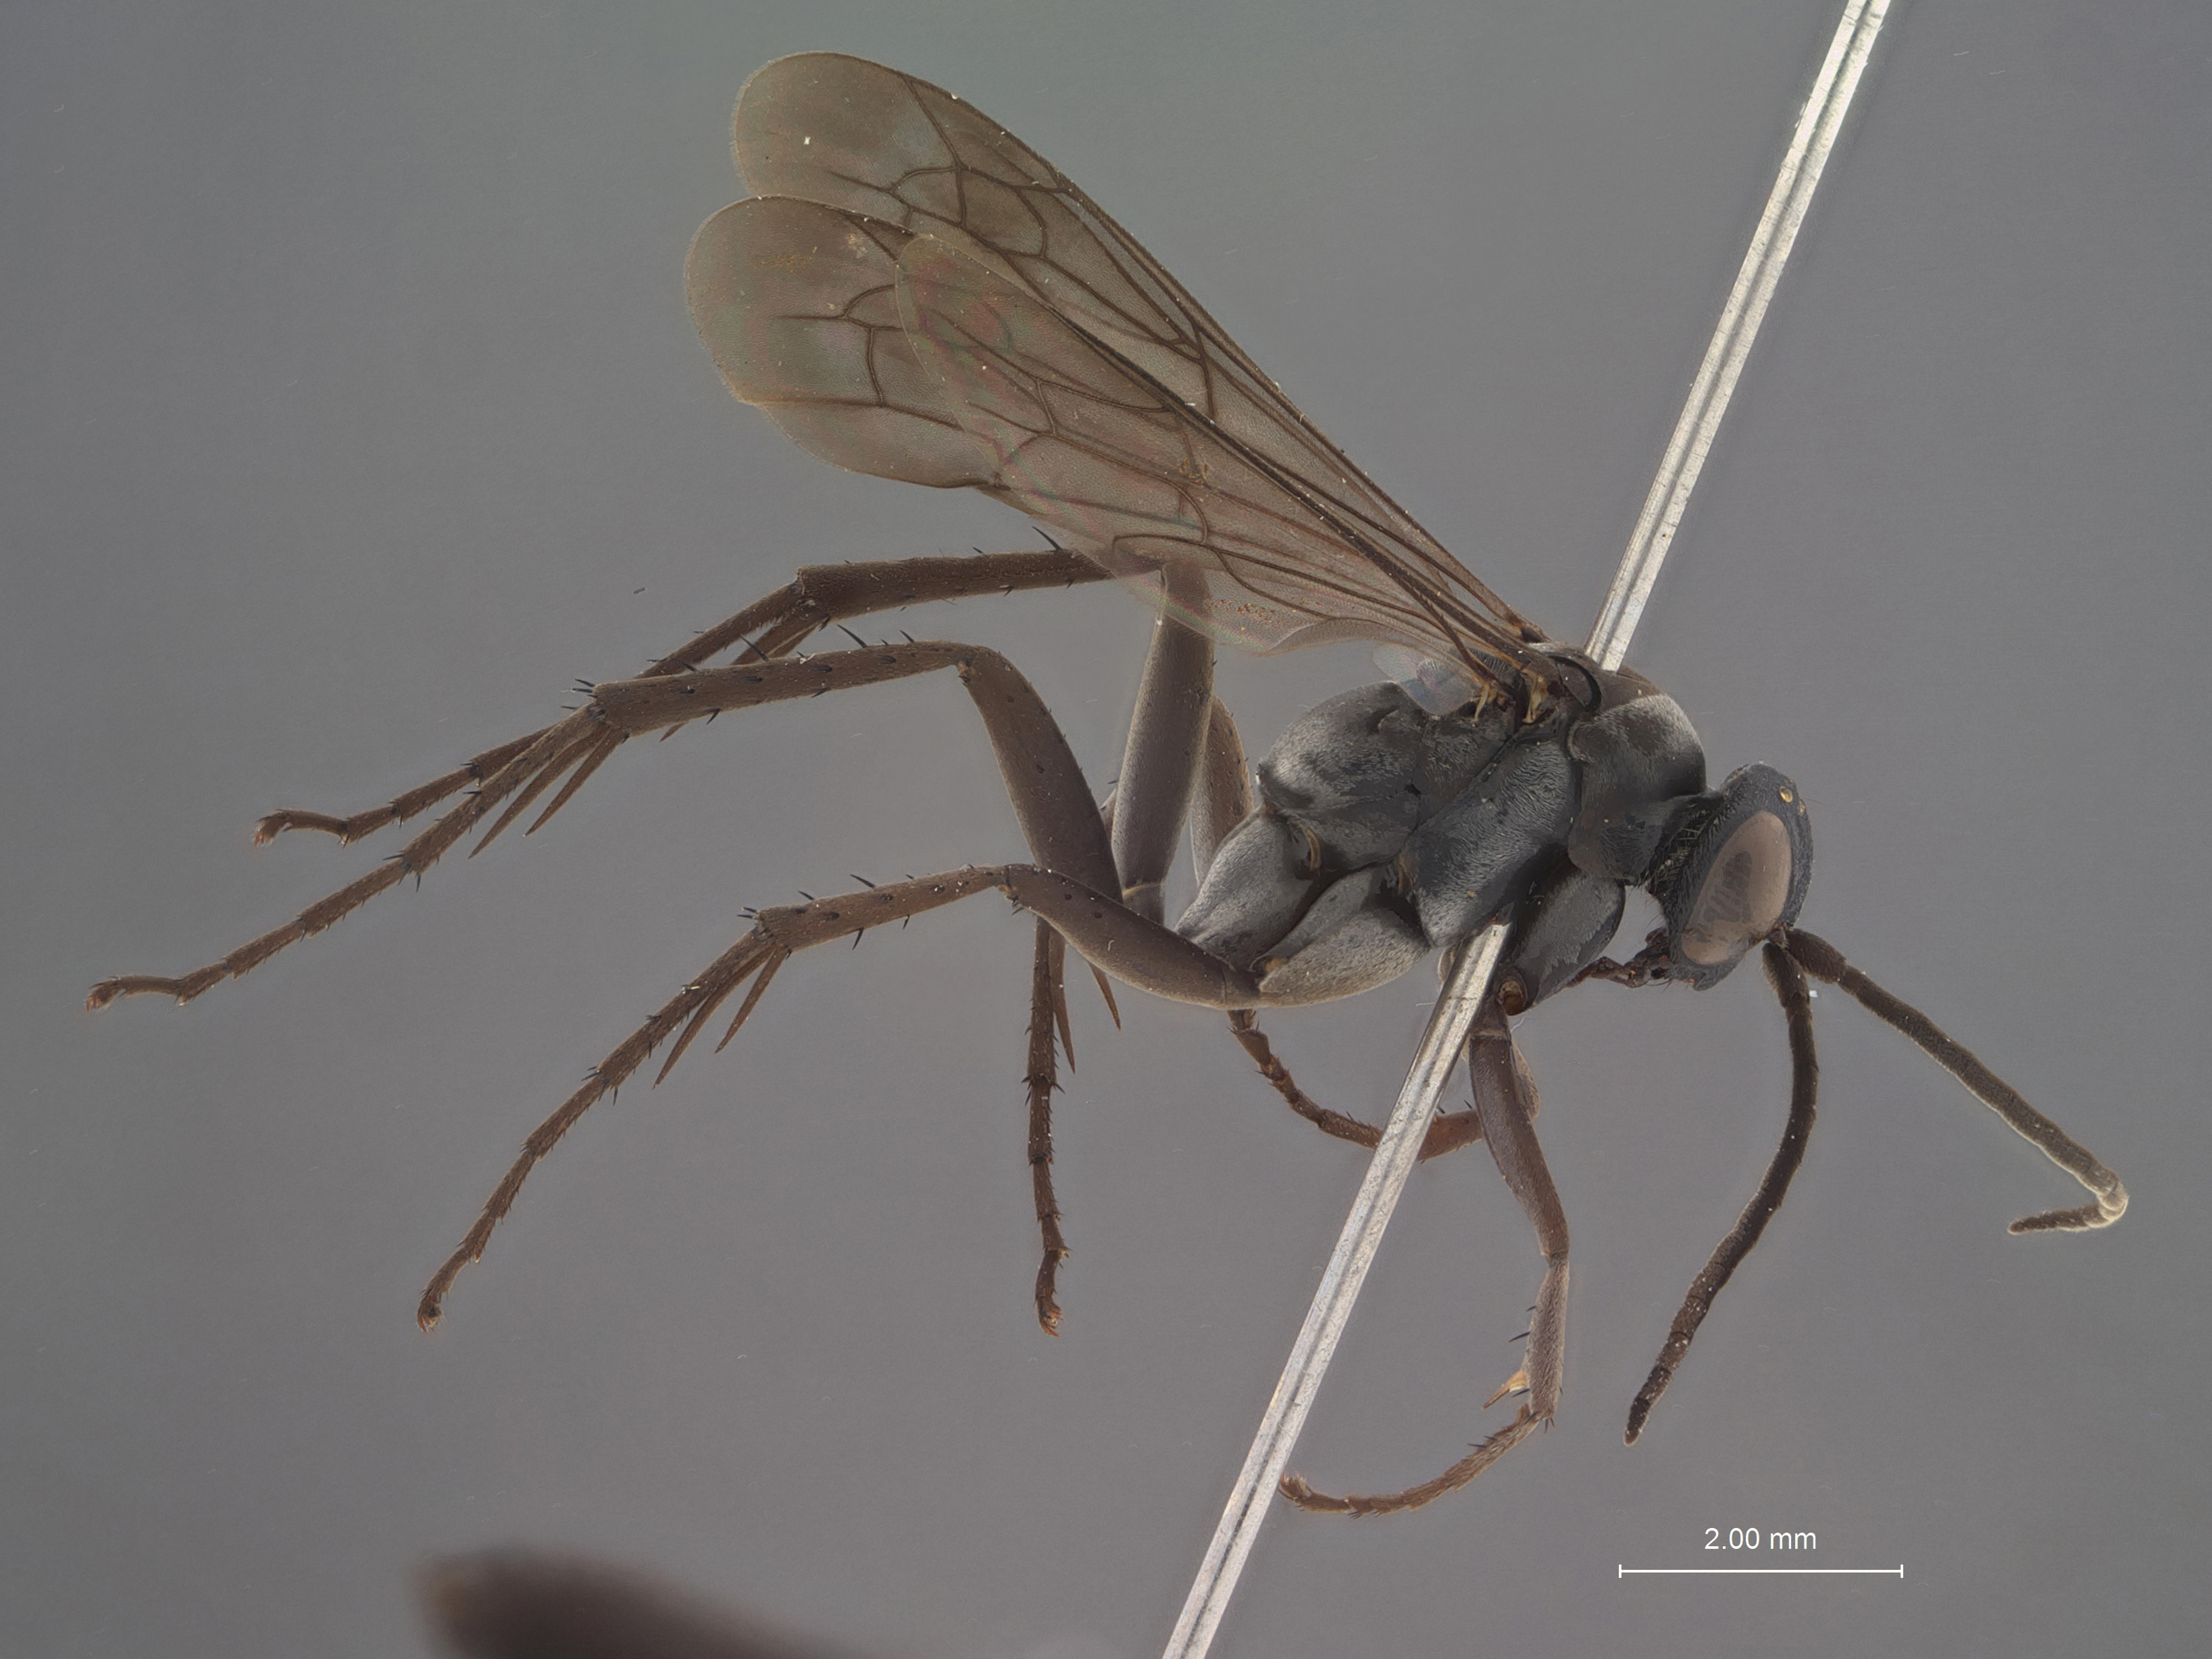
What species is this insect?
Anoplius tsukengensis
